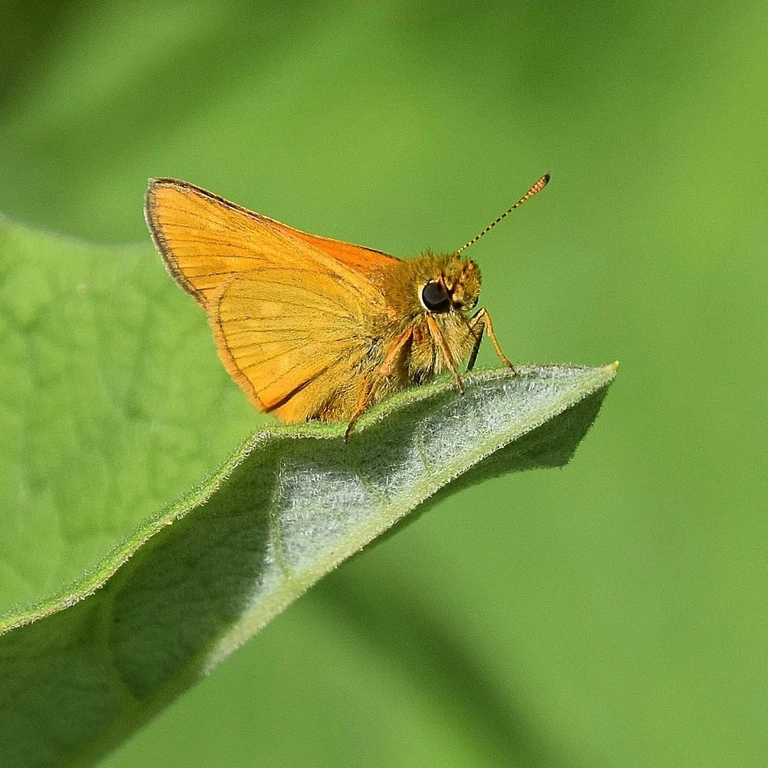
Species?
Ochlodes sylvanus (also Ochlodes venata)
